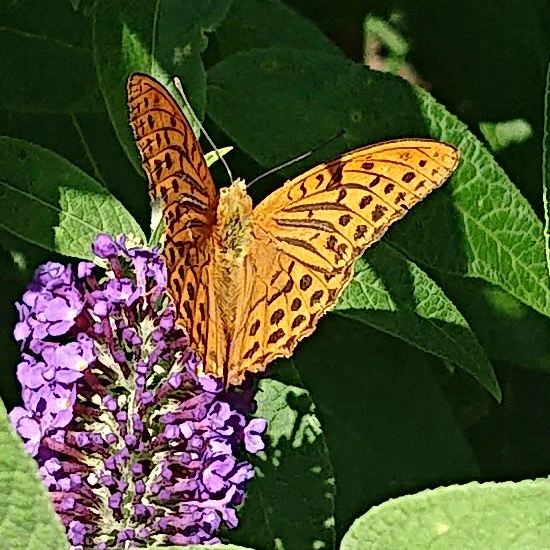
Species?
Argynnis paphia
